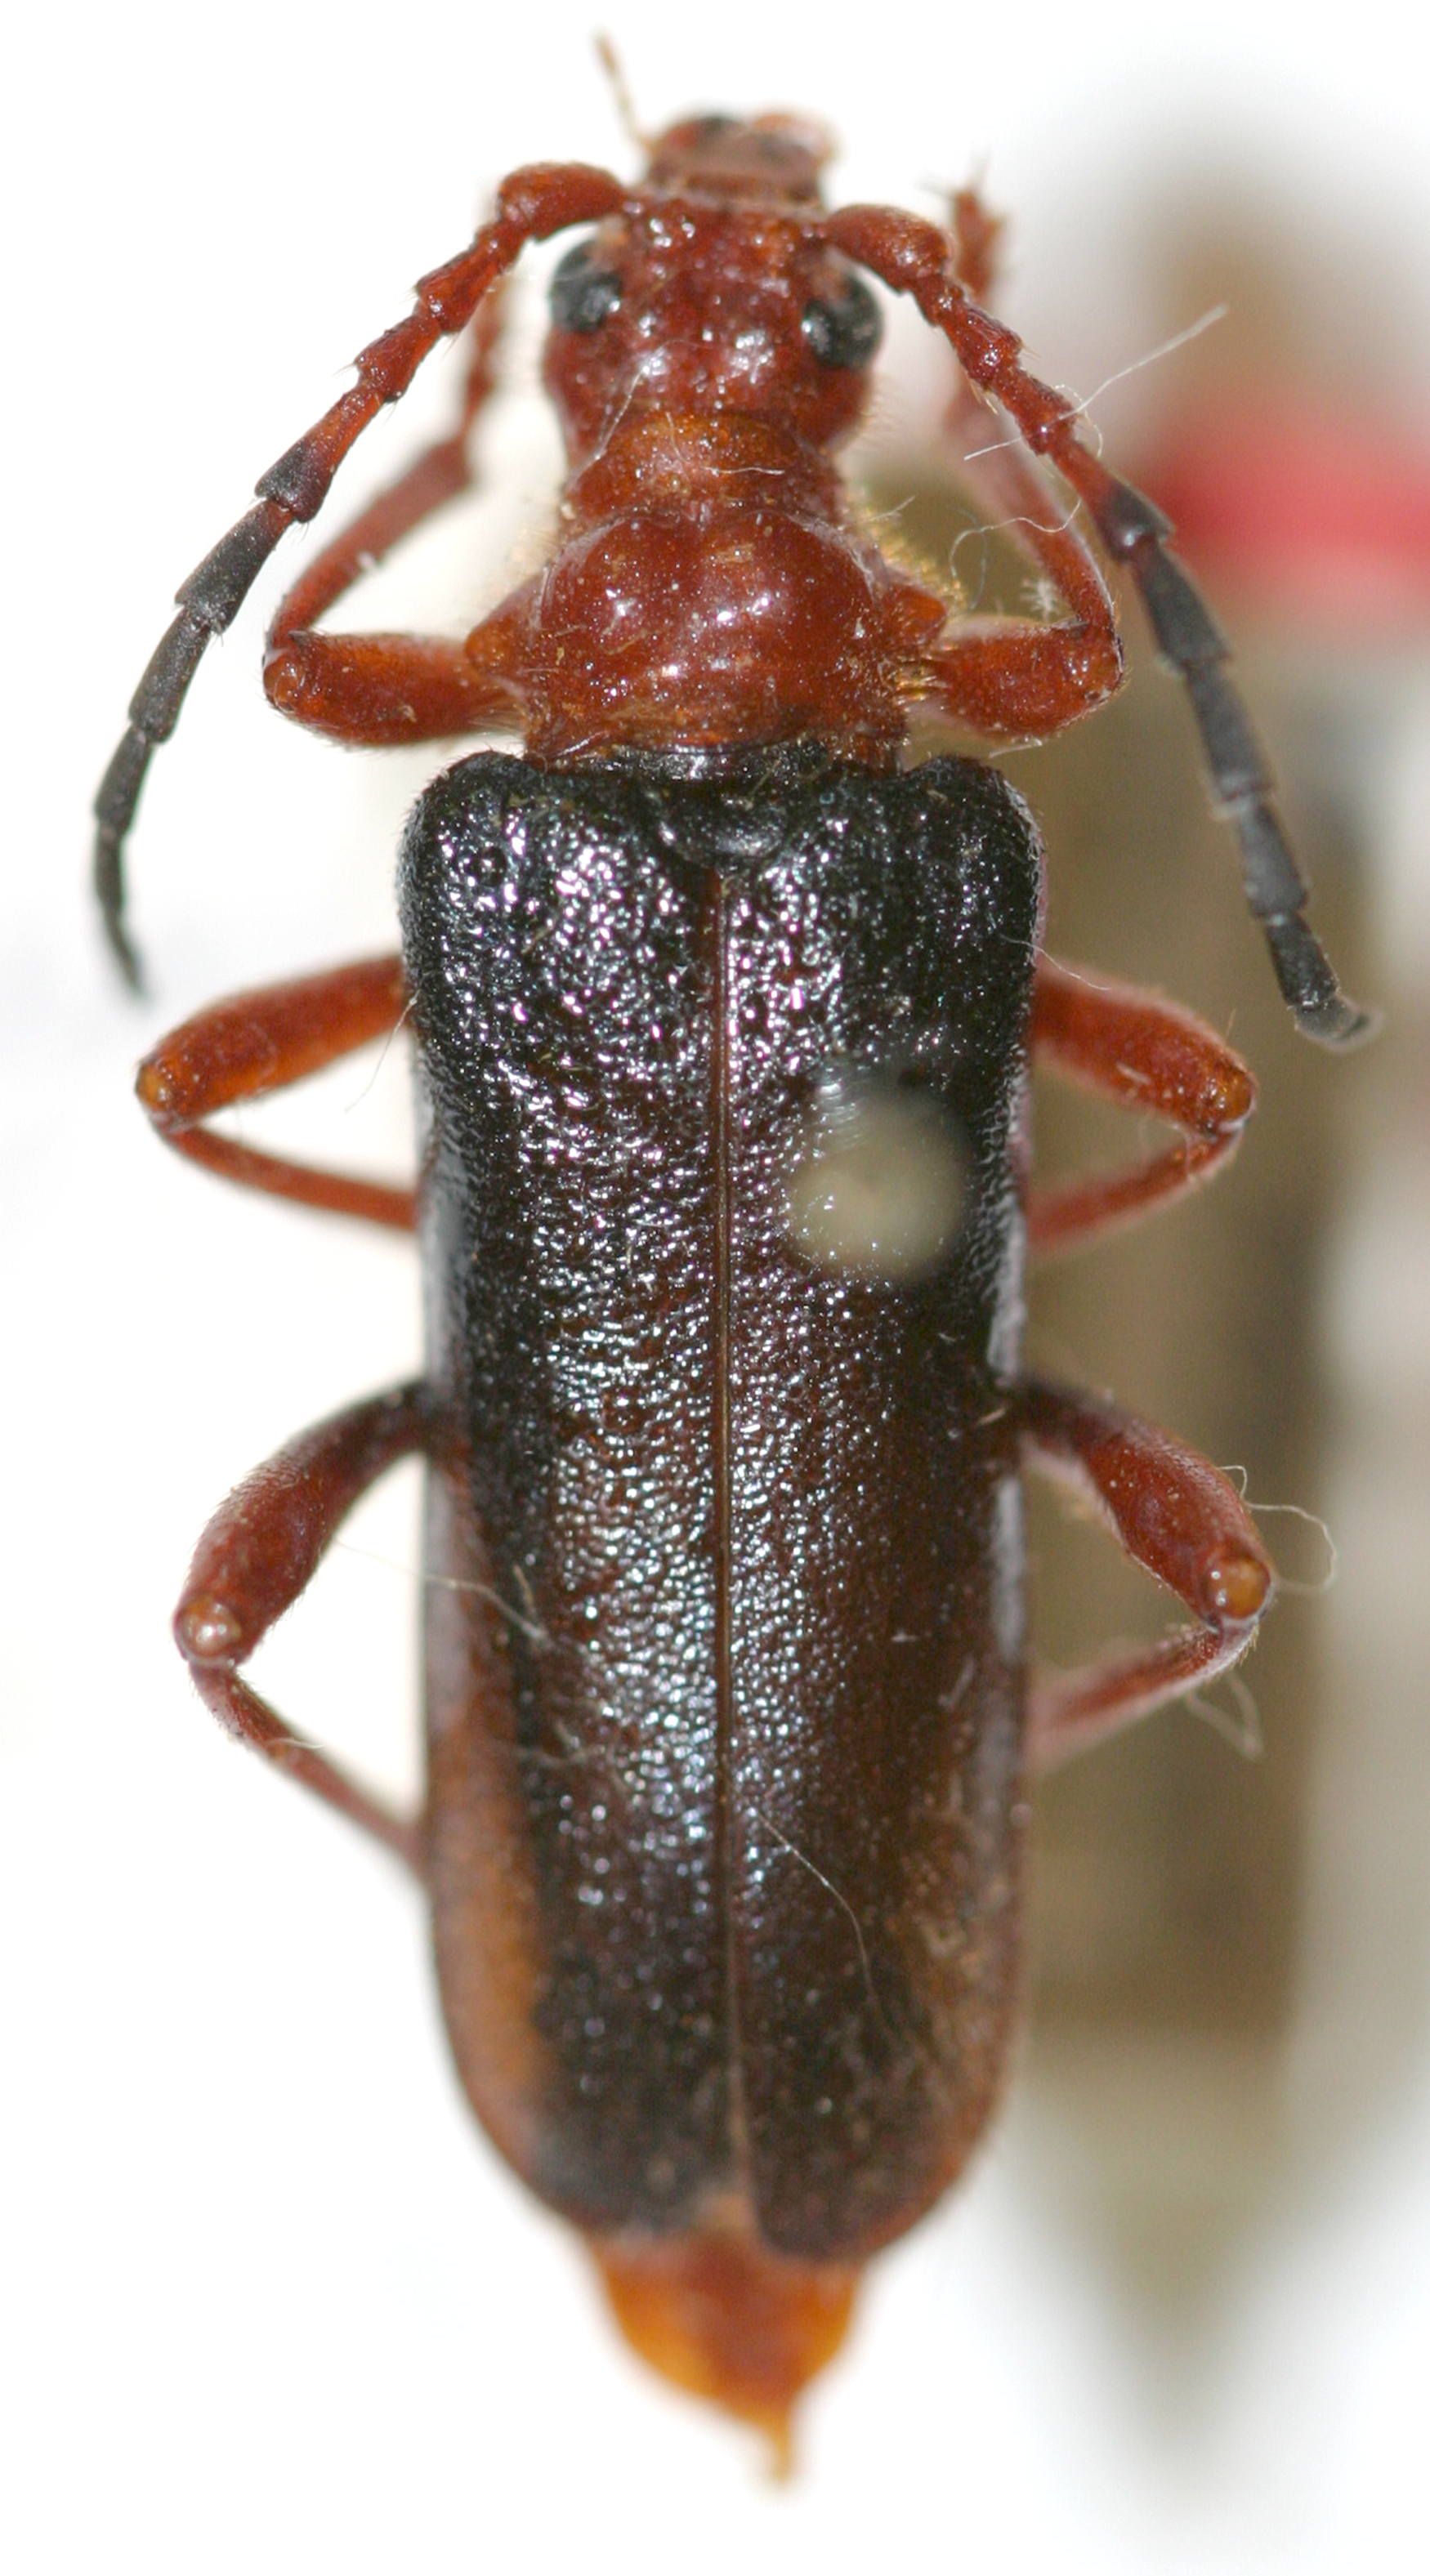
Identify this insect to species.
Rhamnusium bicolor
